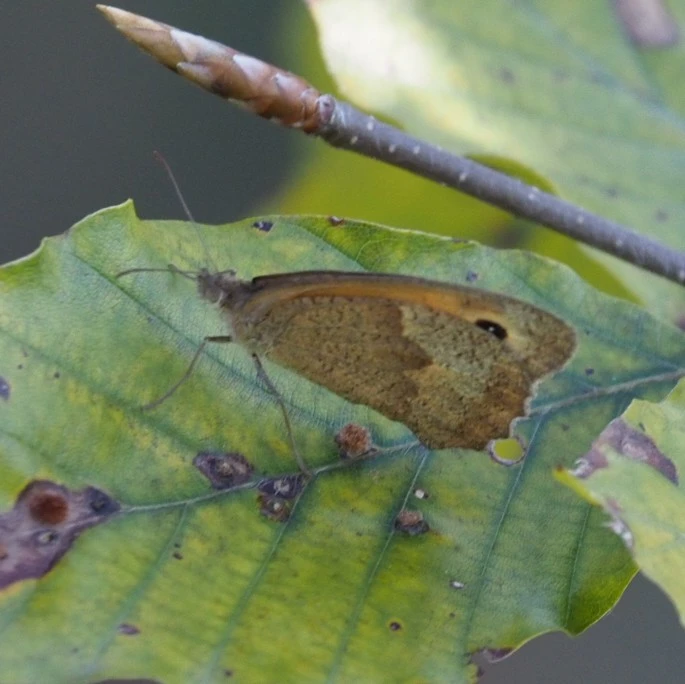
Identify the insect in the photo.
Maniola jurtina
